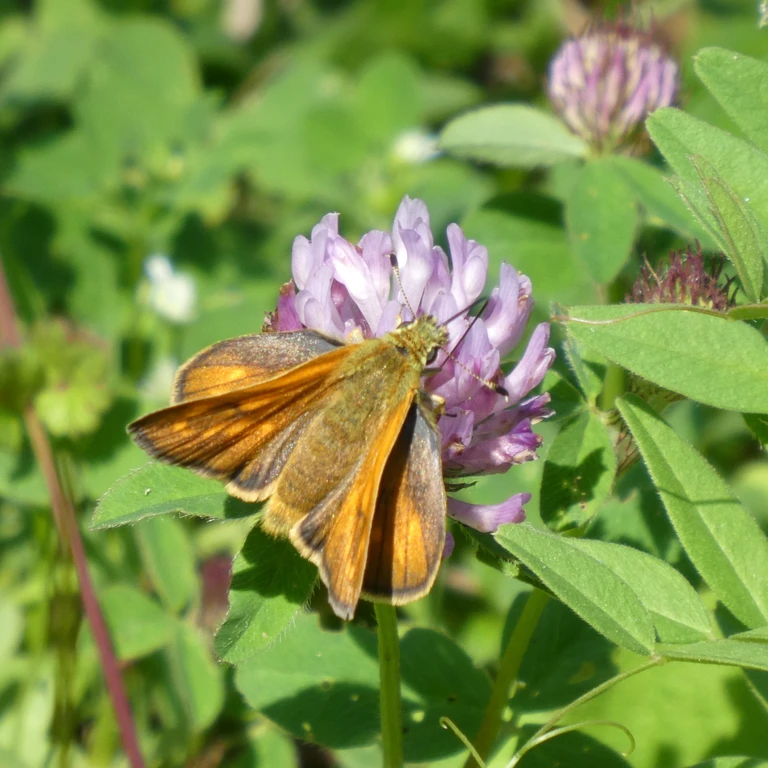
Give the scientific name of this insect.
Ochlodes sylvanus (also Ochlodes venata)
